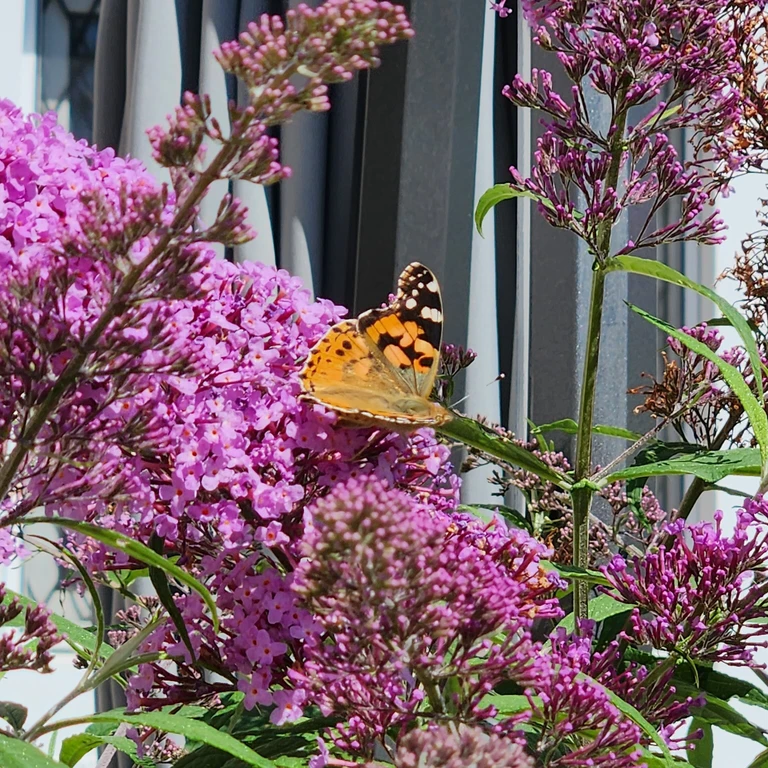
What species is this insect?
Vanessa cardui
